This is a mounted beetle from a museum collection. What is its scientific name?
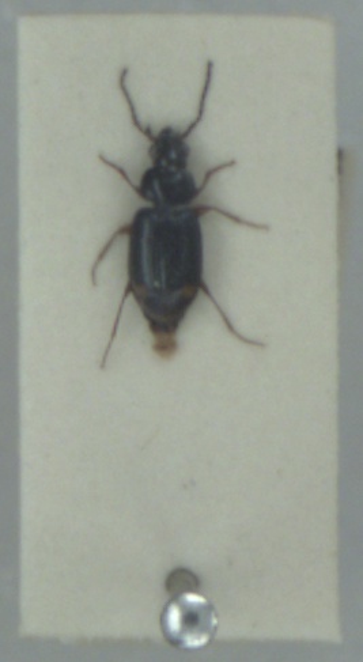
Bembidion guttula
